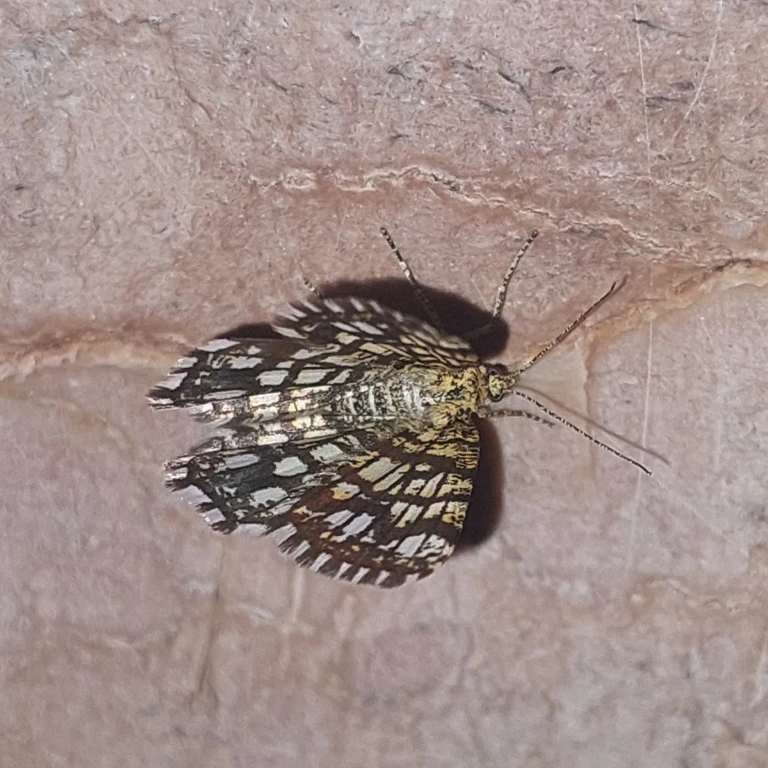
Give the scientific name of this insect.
Chiasmia clathrata
